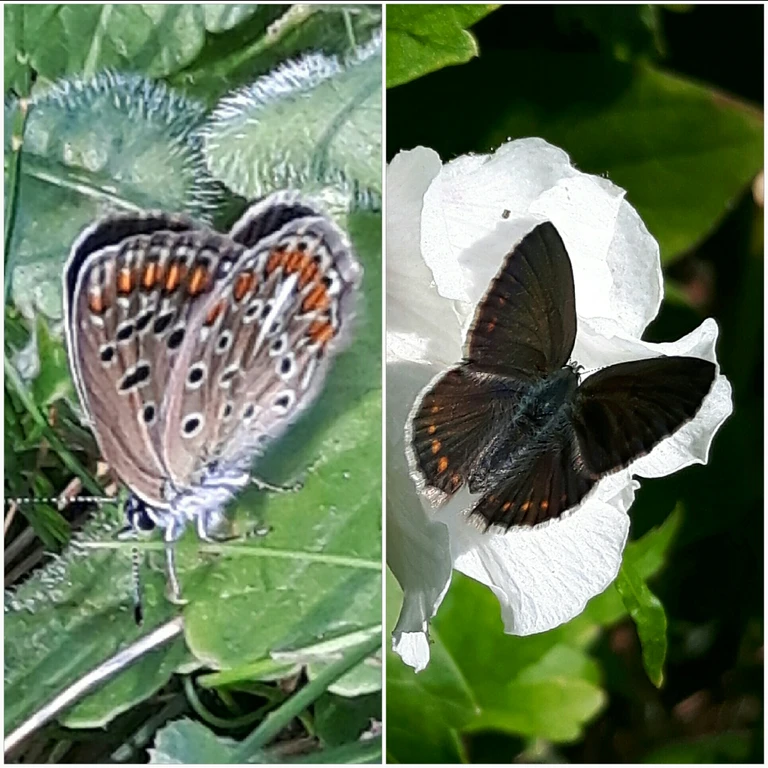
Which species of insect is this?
Polyommatus icarus
